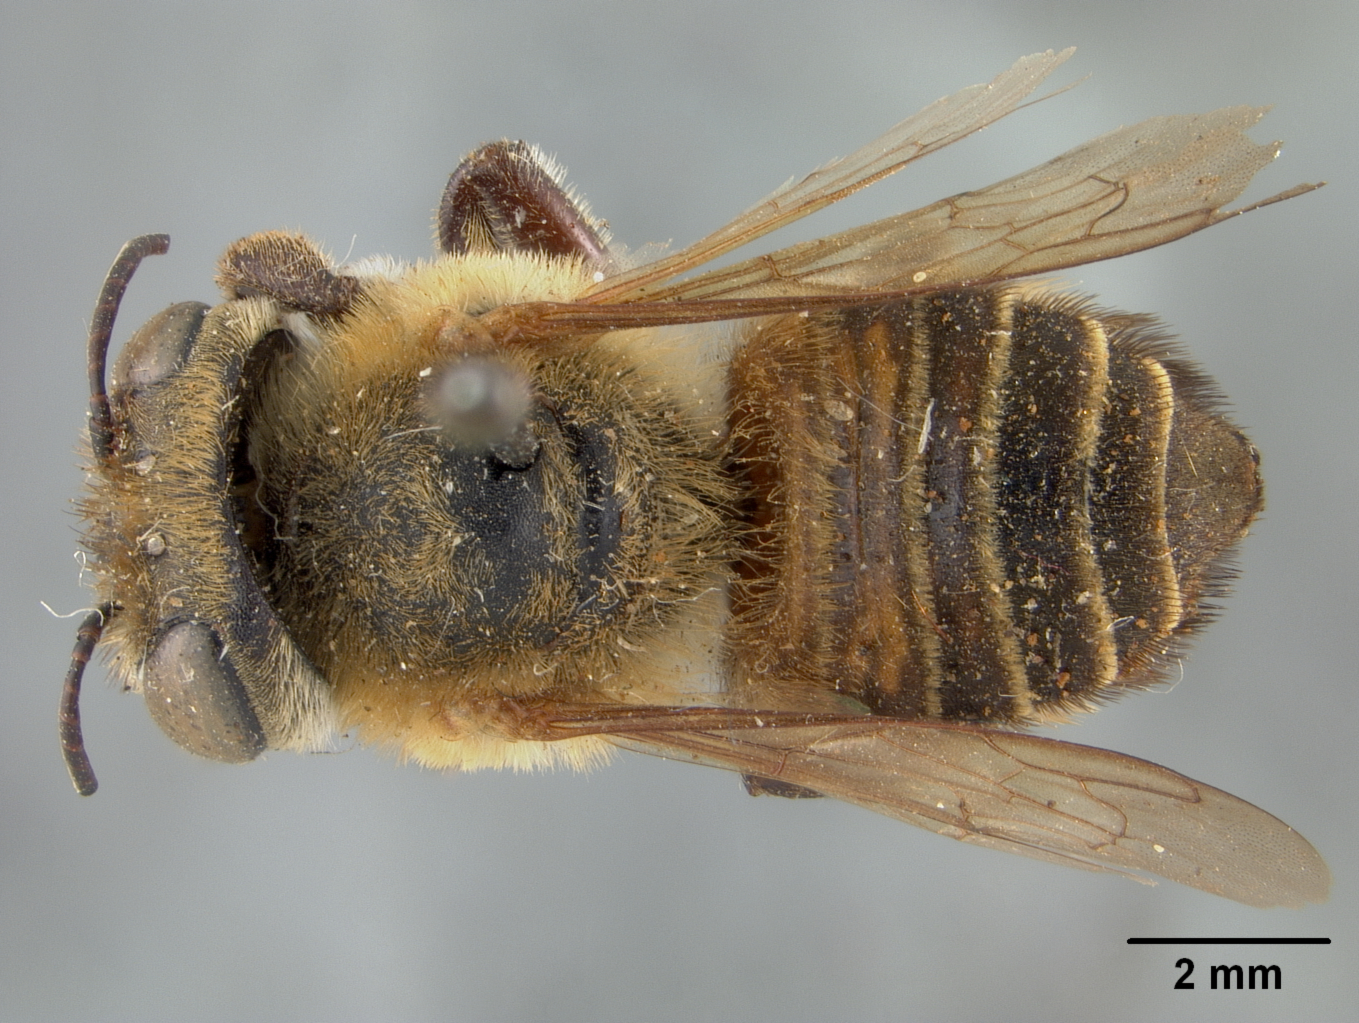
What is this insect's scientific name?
Megachile obliqua
